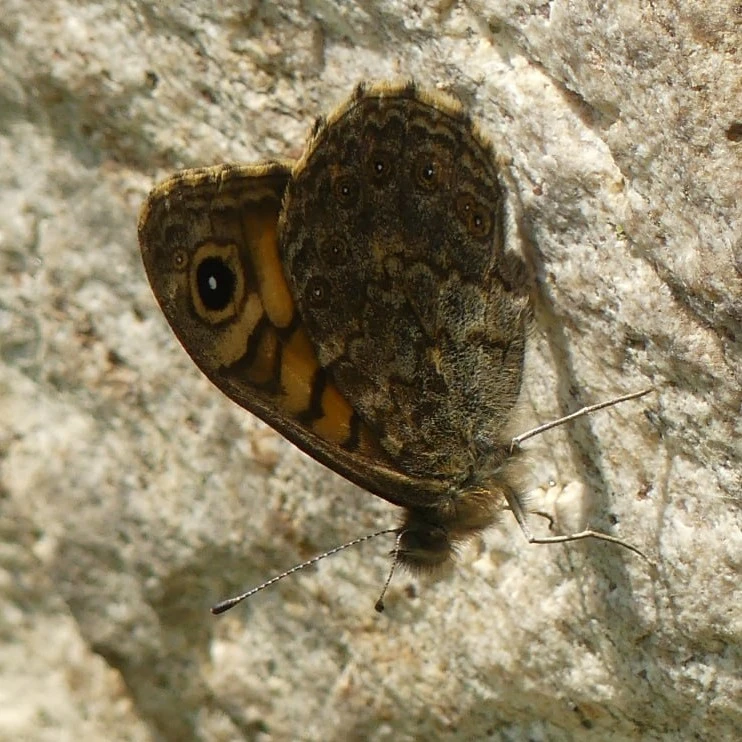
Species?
Lasiommata megera (also Pararge megera)
